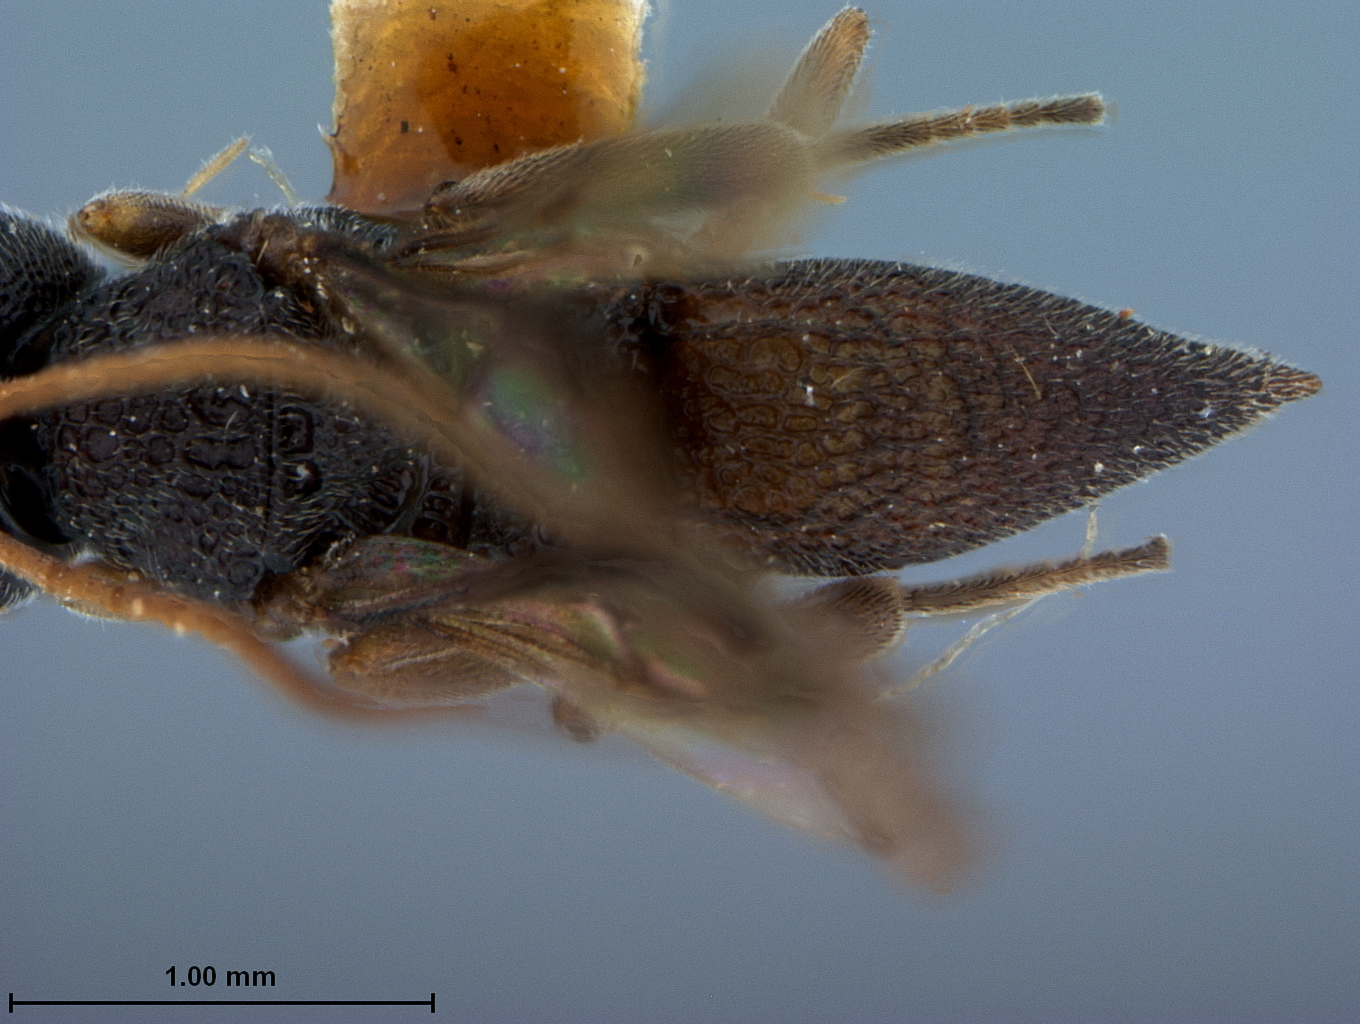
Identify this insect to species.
Cascogaster coelioxoides
